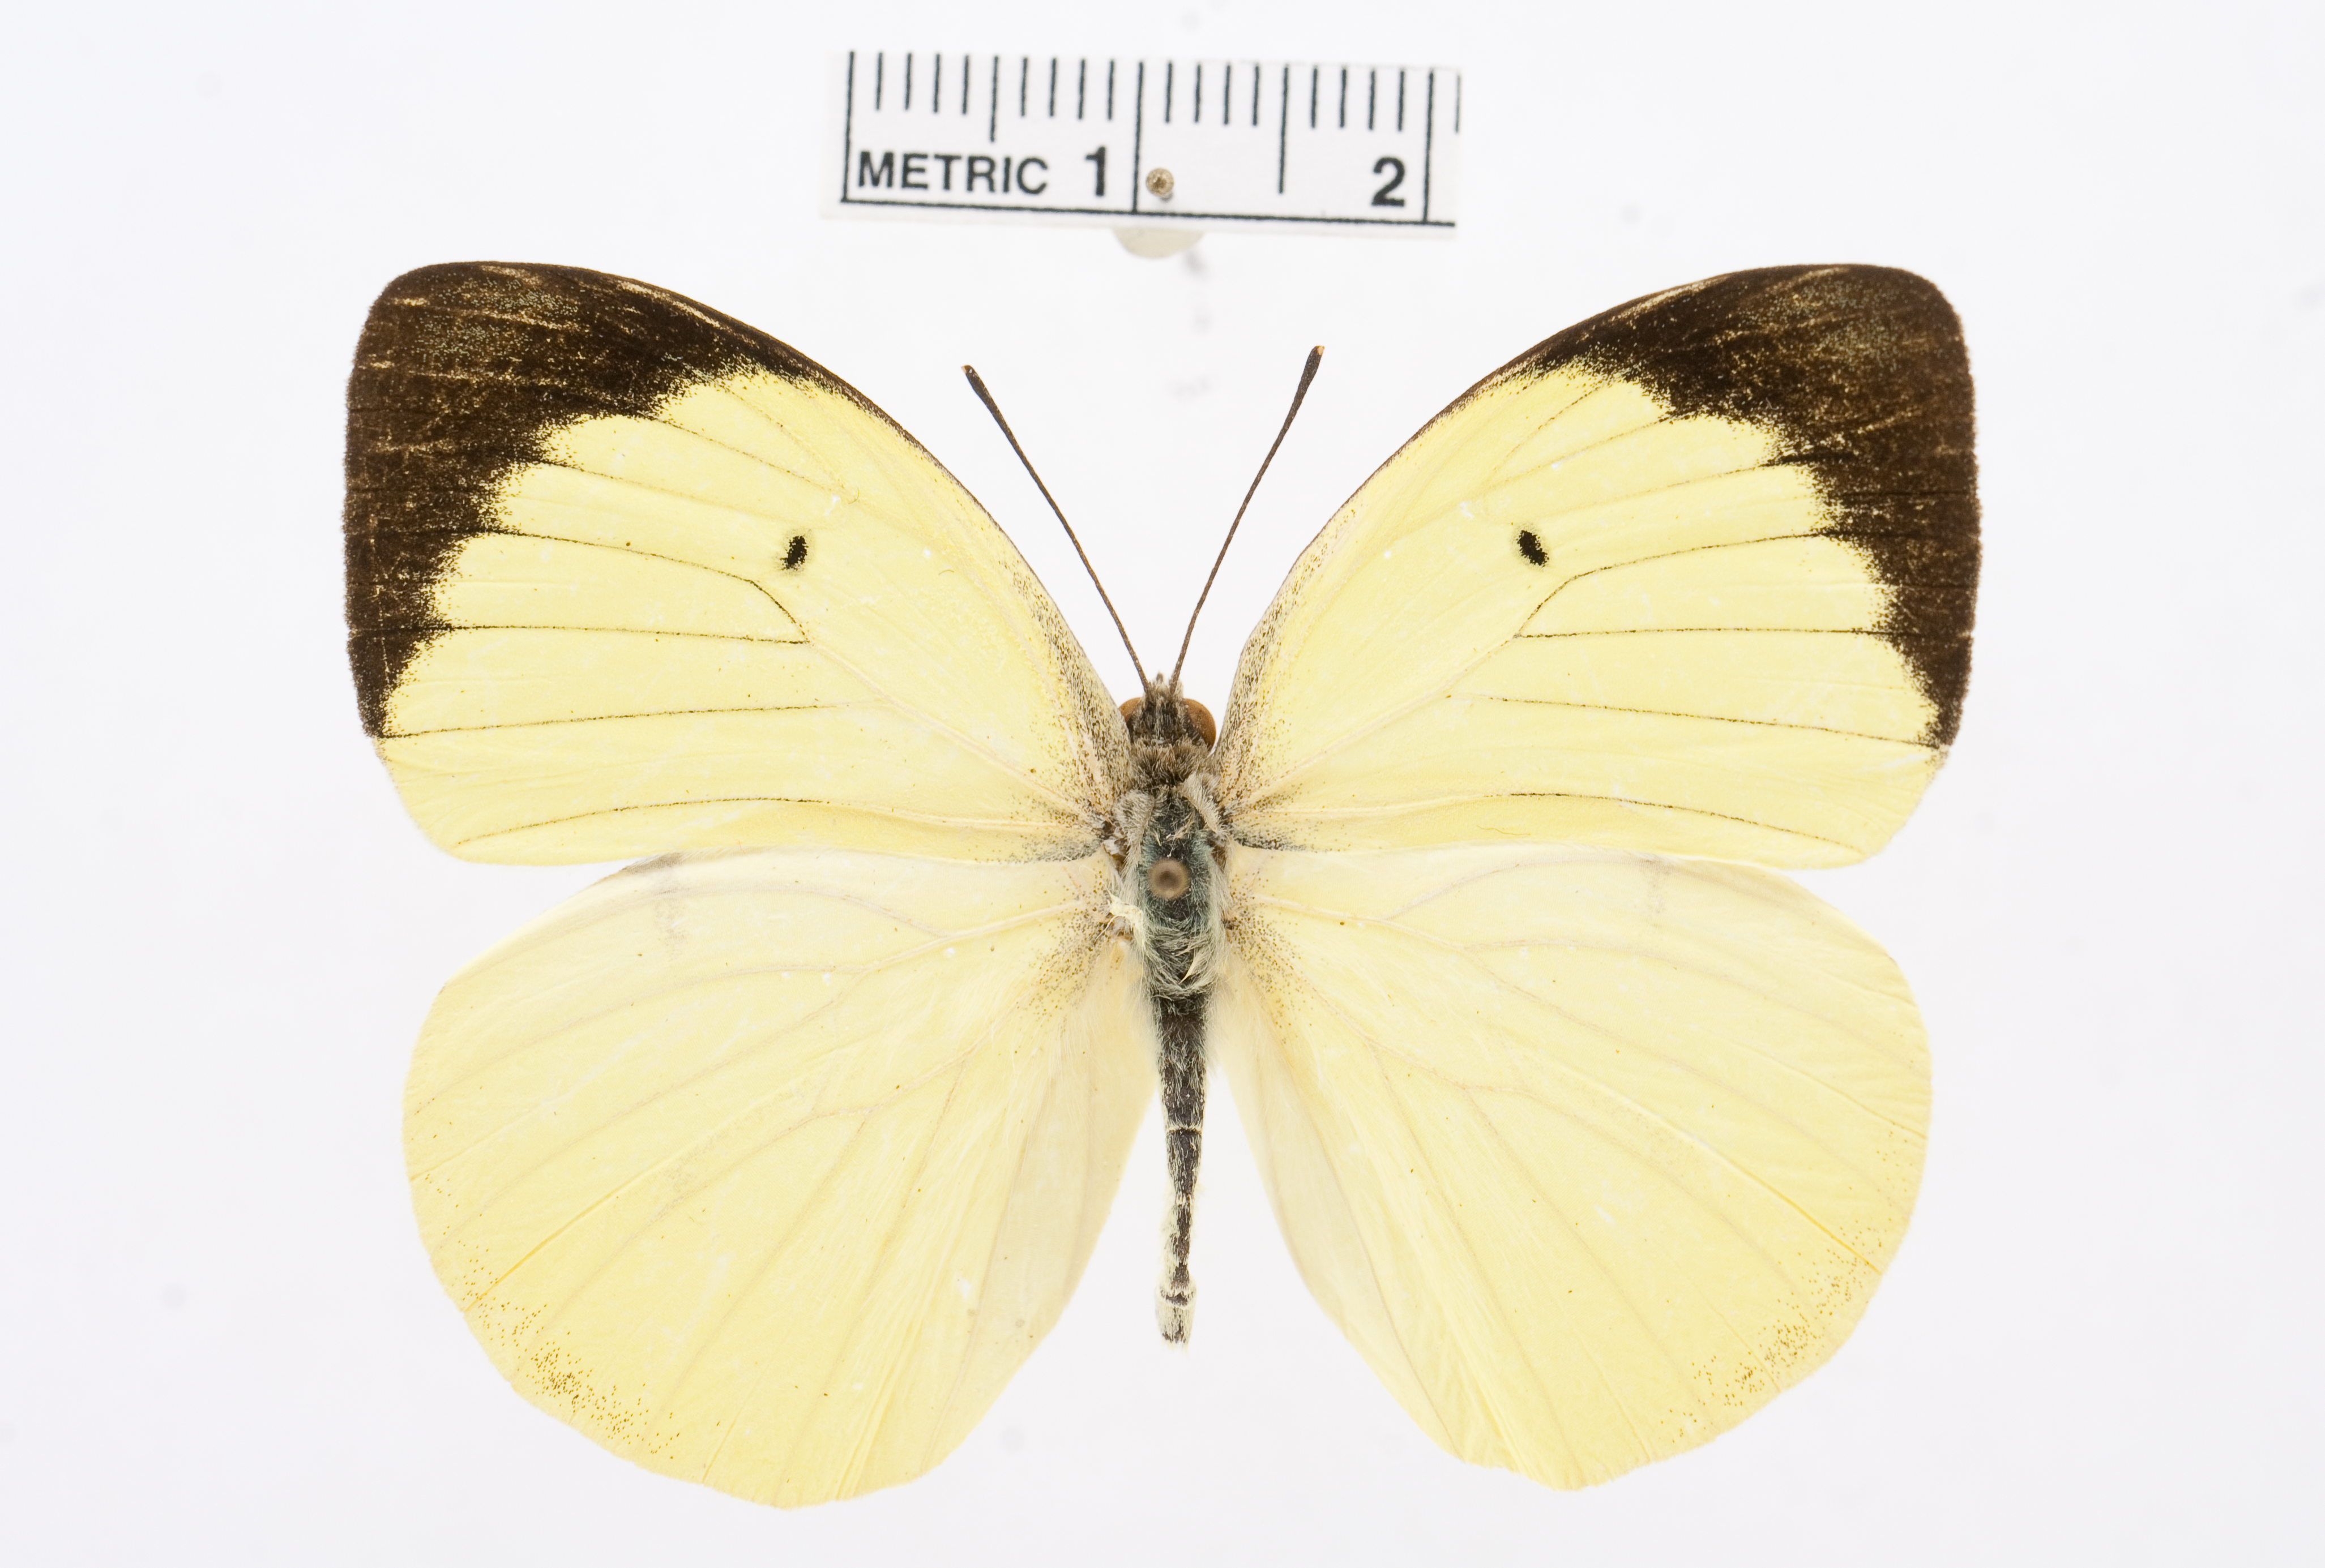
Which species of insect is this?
Colotis mananhari
